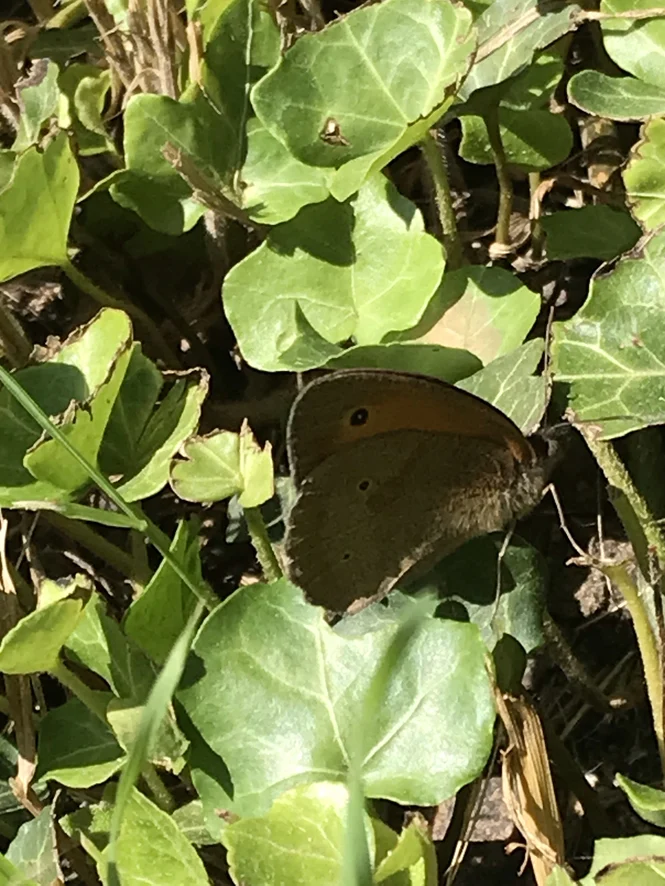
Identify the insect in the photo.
Maniola jurtina
